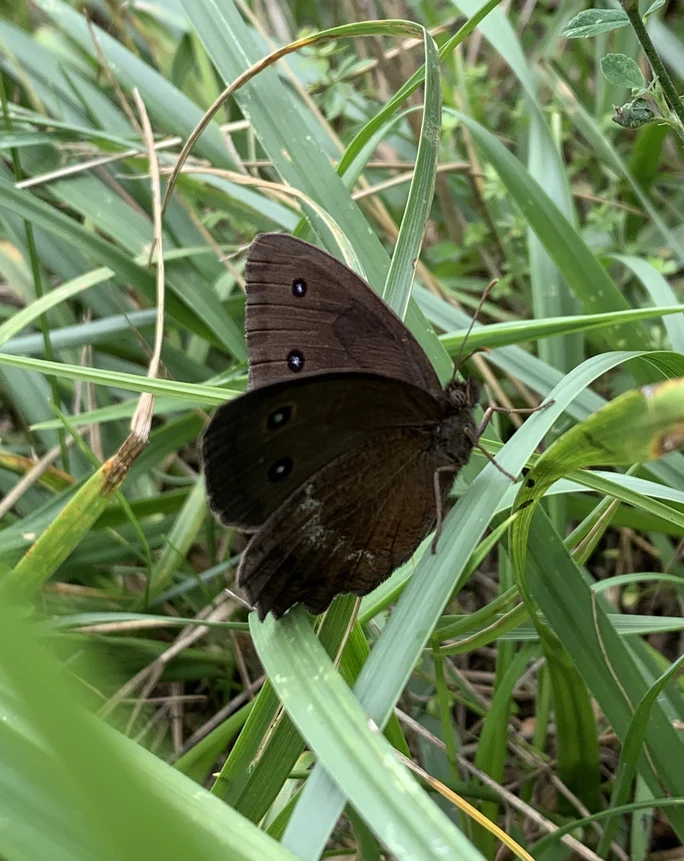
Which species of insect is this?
Minois dryas
